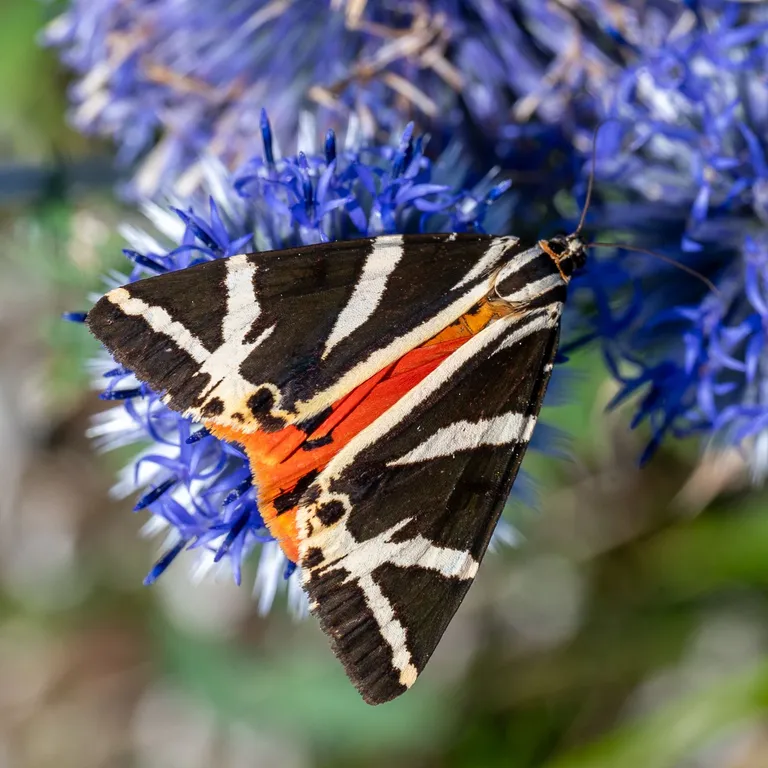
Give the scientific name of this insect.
Euplagia quadripunctaria
